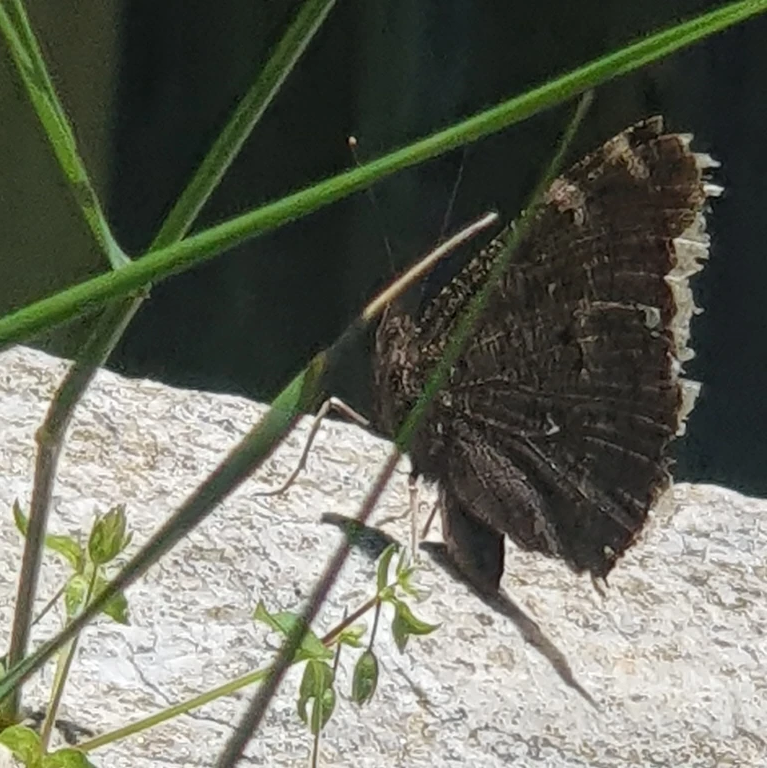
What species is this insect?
Nymphalis antiopa
